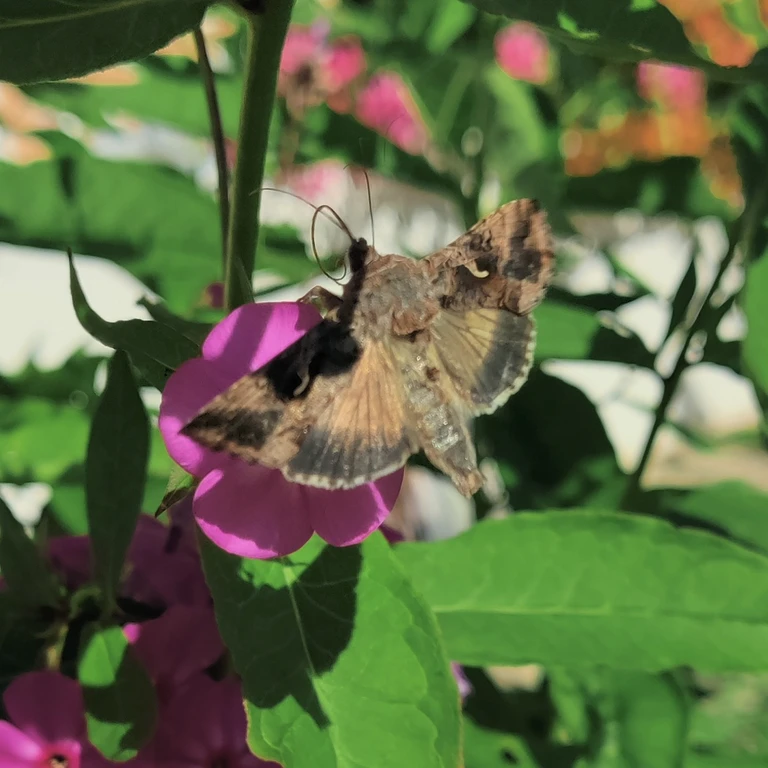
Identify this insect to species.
Autographa gamma
